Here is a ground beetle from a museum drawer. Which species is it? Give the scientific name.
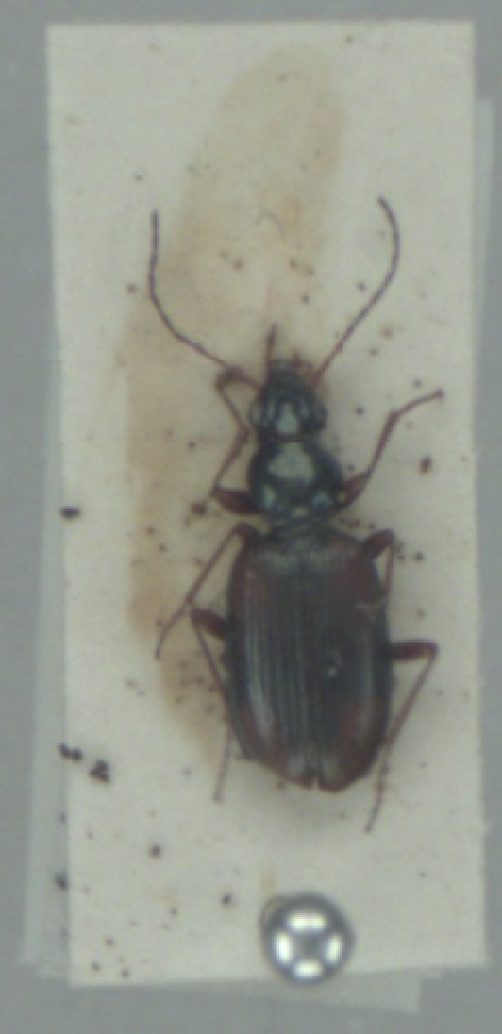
Bembidion fluviatile
